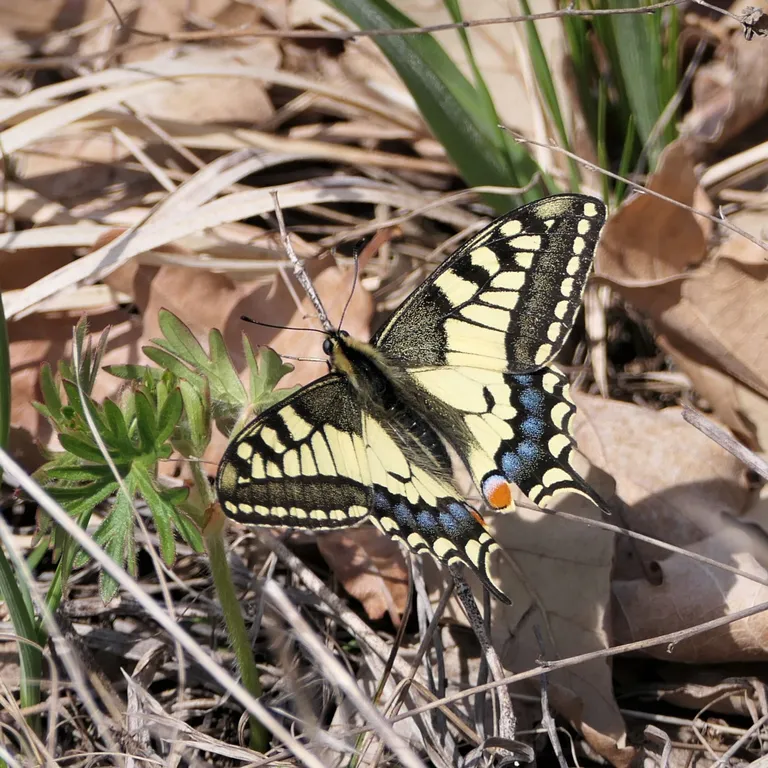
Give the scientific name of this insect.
Papilio machaon
